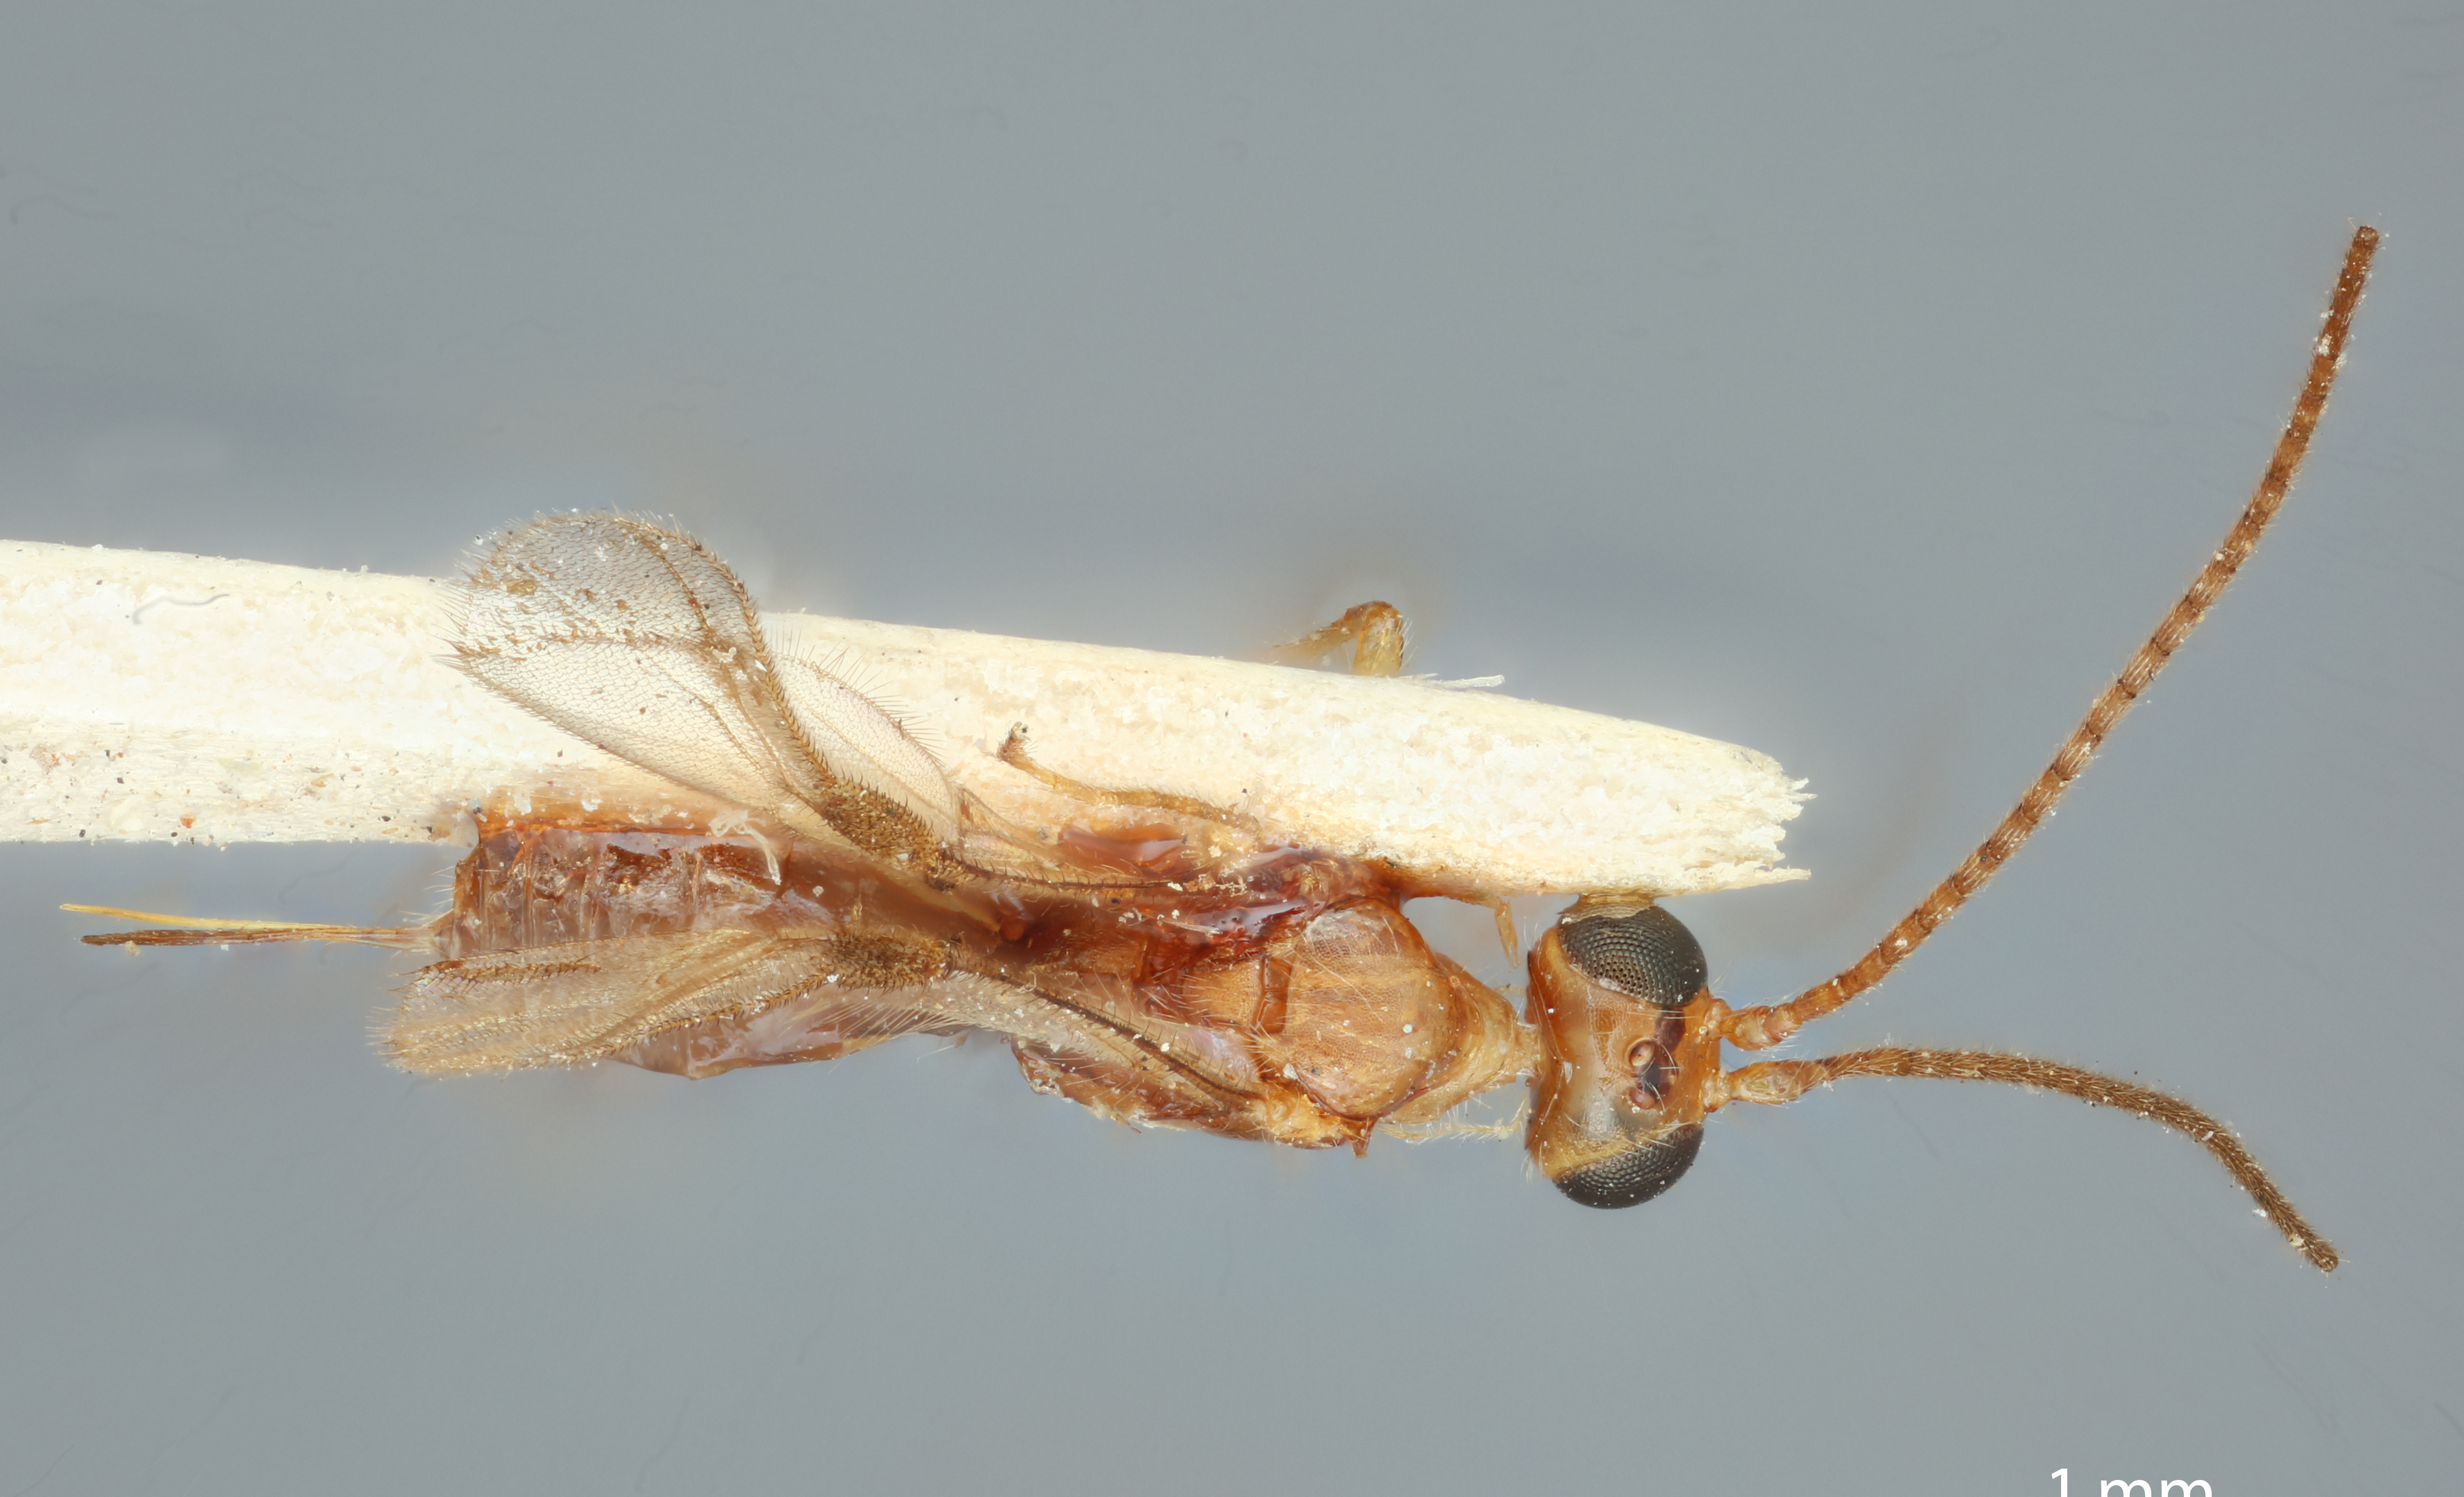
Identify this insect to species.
Rhyssalus brunneiventris
